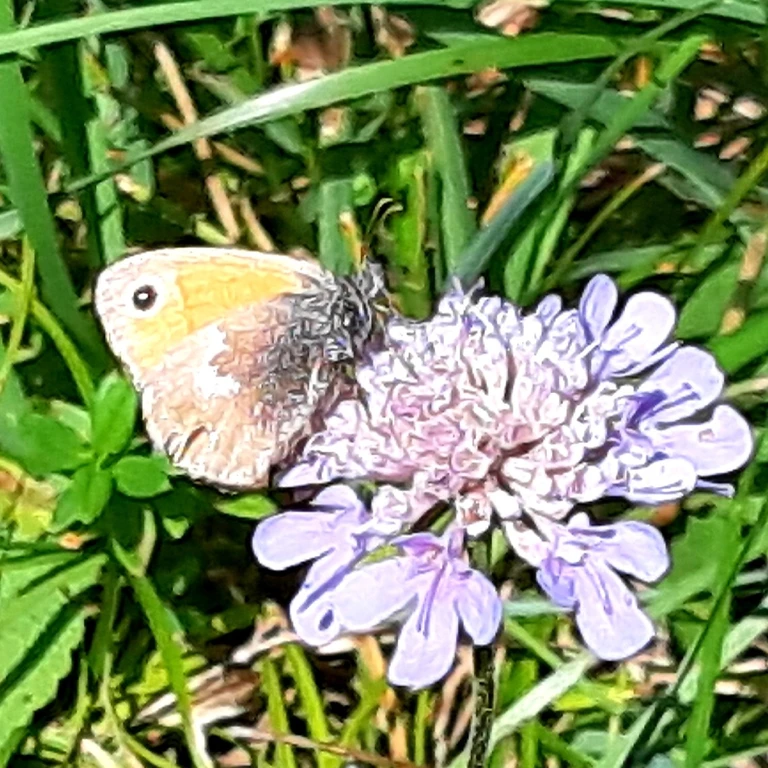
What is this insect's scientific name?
Coenonympha pamphilus
